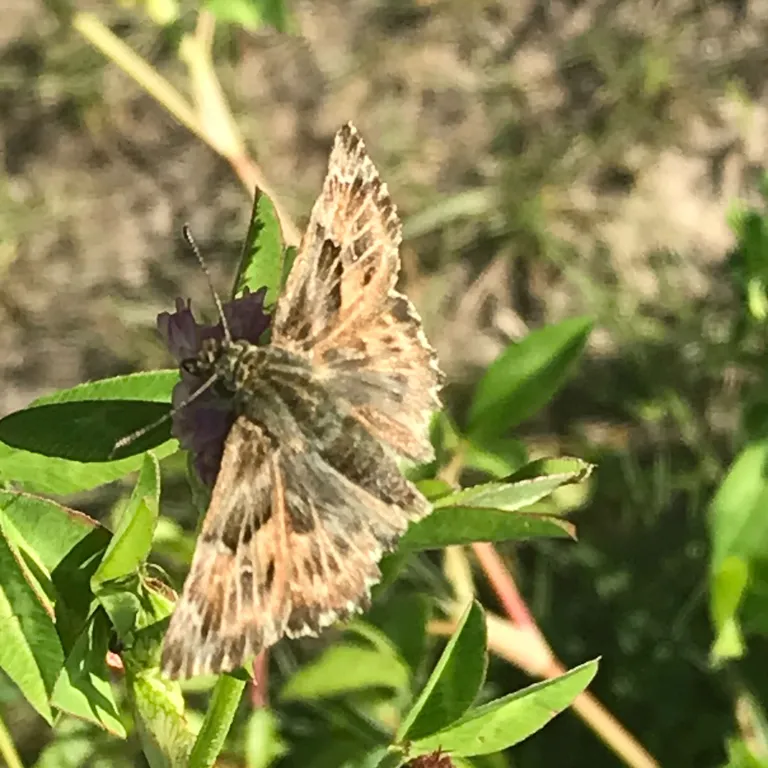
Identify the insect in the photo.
Carcharodus alceae
